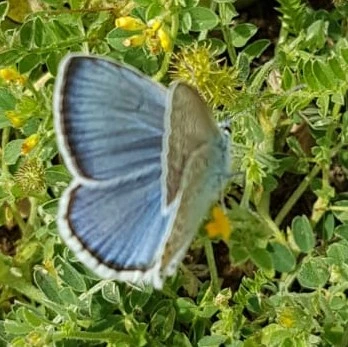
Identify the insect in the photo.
Polyommatus amandus (also Plebejus amanda)
